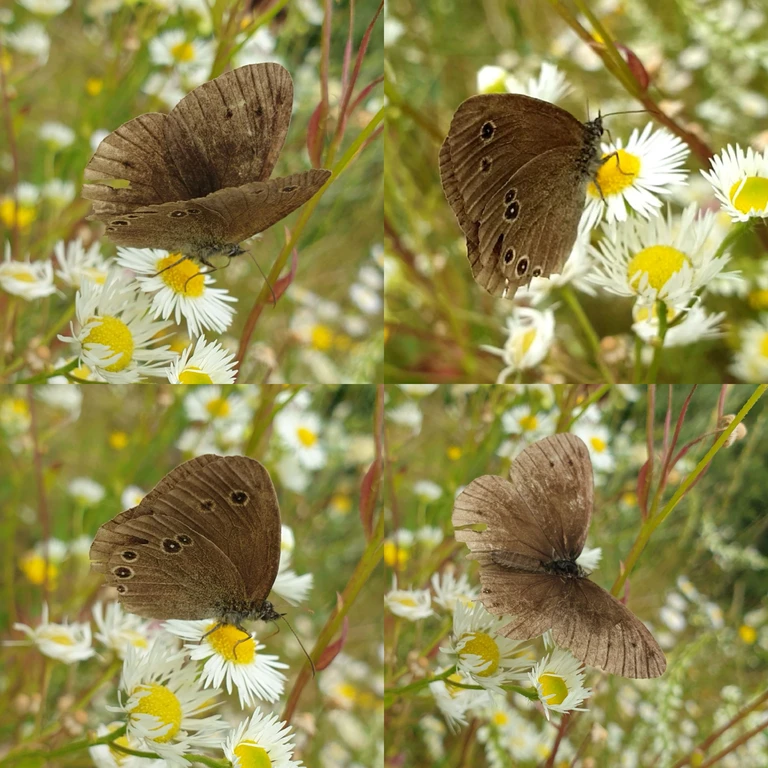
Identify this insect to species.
Aphantopus hyperantus
